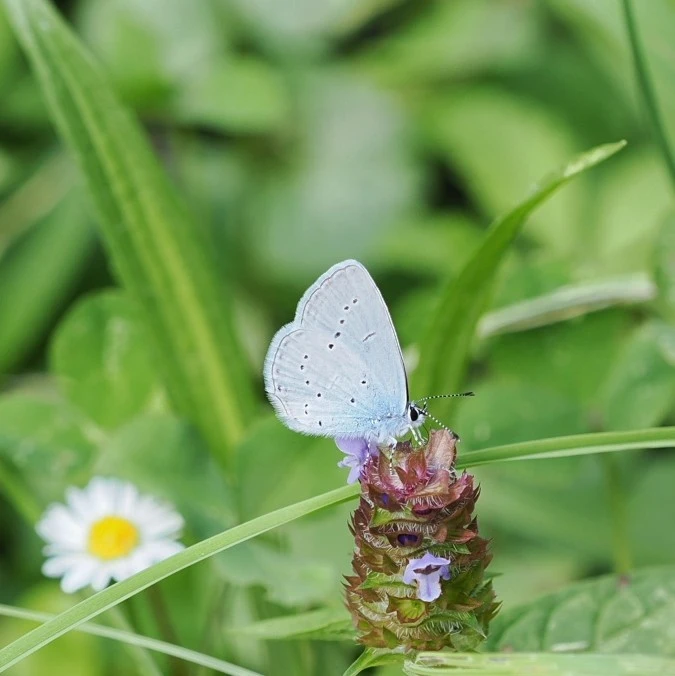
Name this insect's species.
Cupido decolorata (also Elkalyce decolorata)
